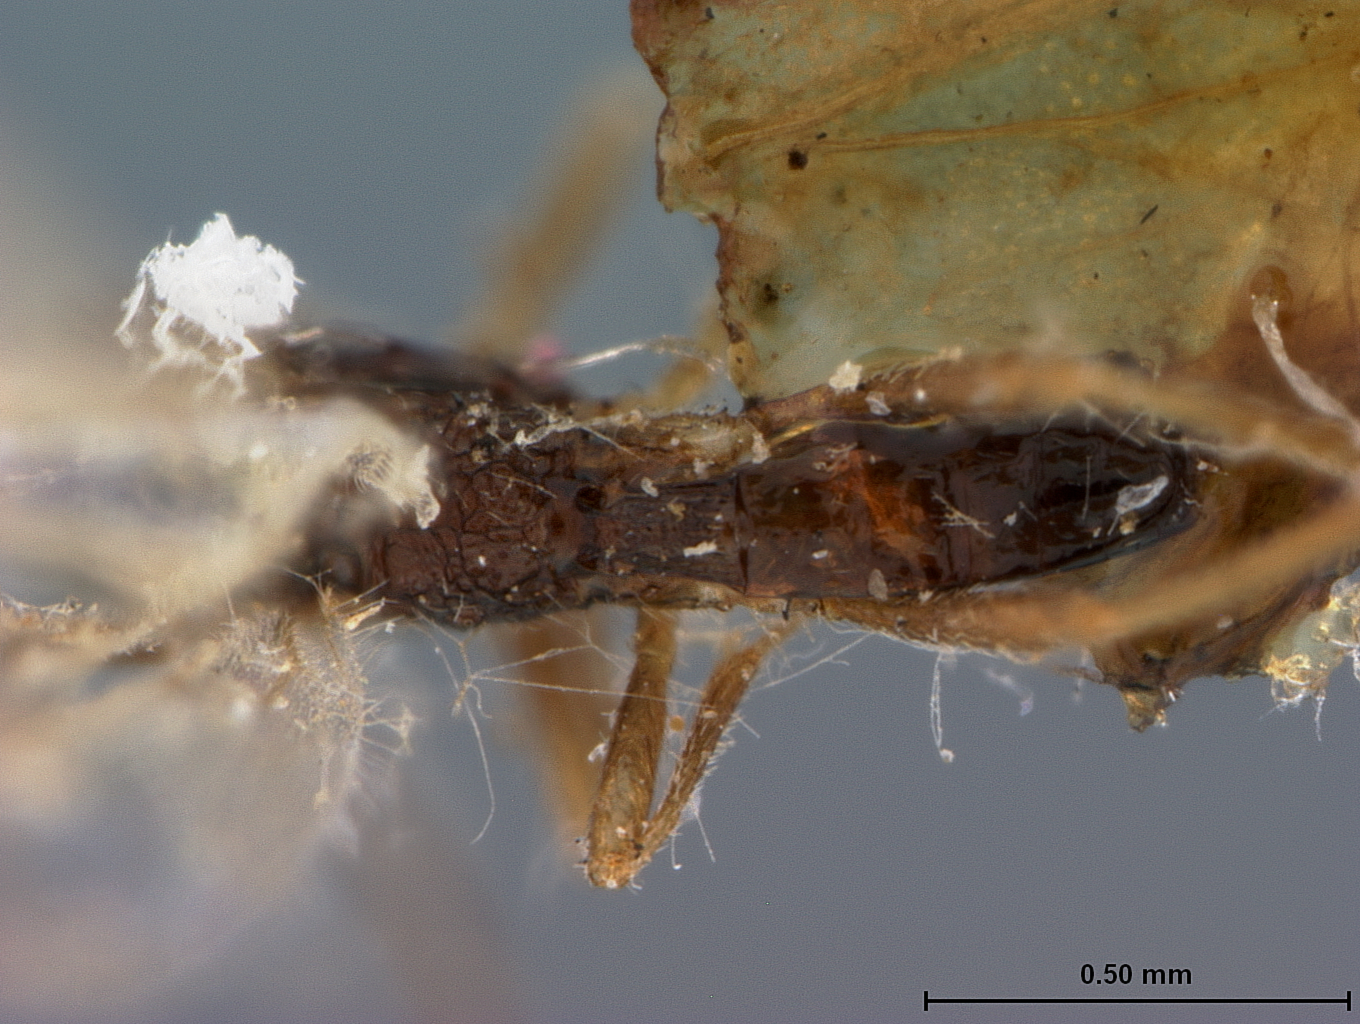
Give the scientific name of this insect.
Aphidius laetucaphis
